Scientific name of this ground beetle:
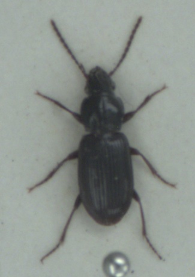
Pterostichus minor
